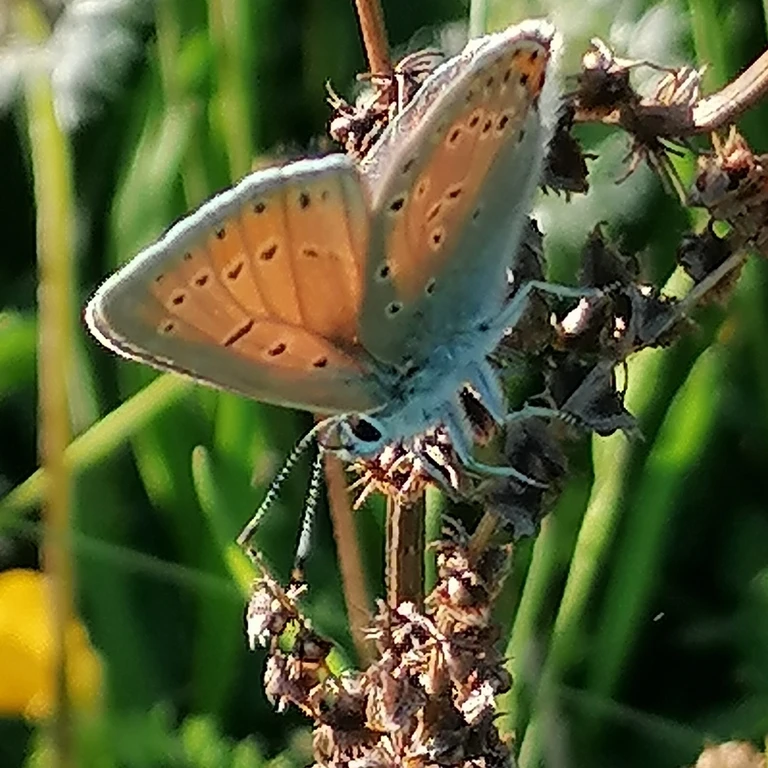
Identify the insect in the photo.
Lycaena hippothoe (also Palaeochrysophanus hippothoe)
